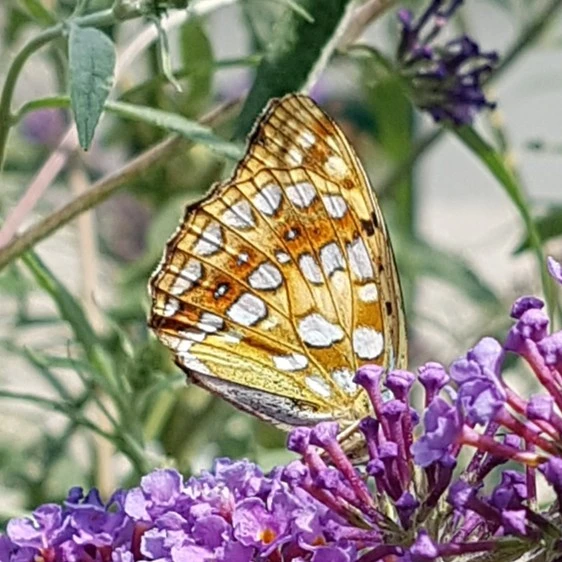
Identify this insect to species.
Fabriciana adippe
